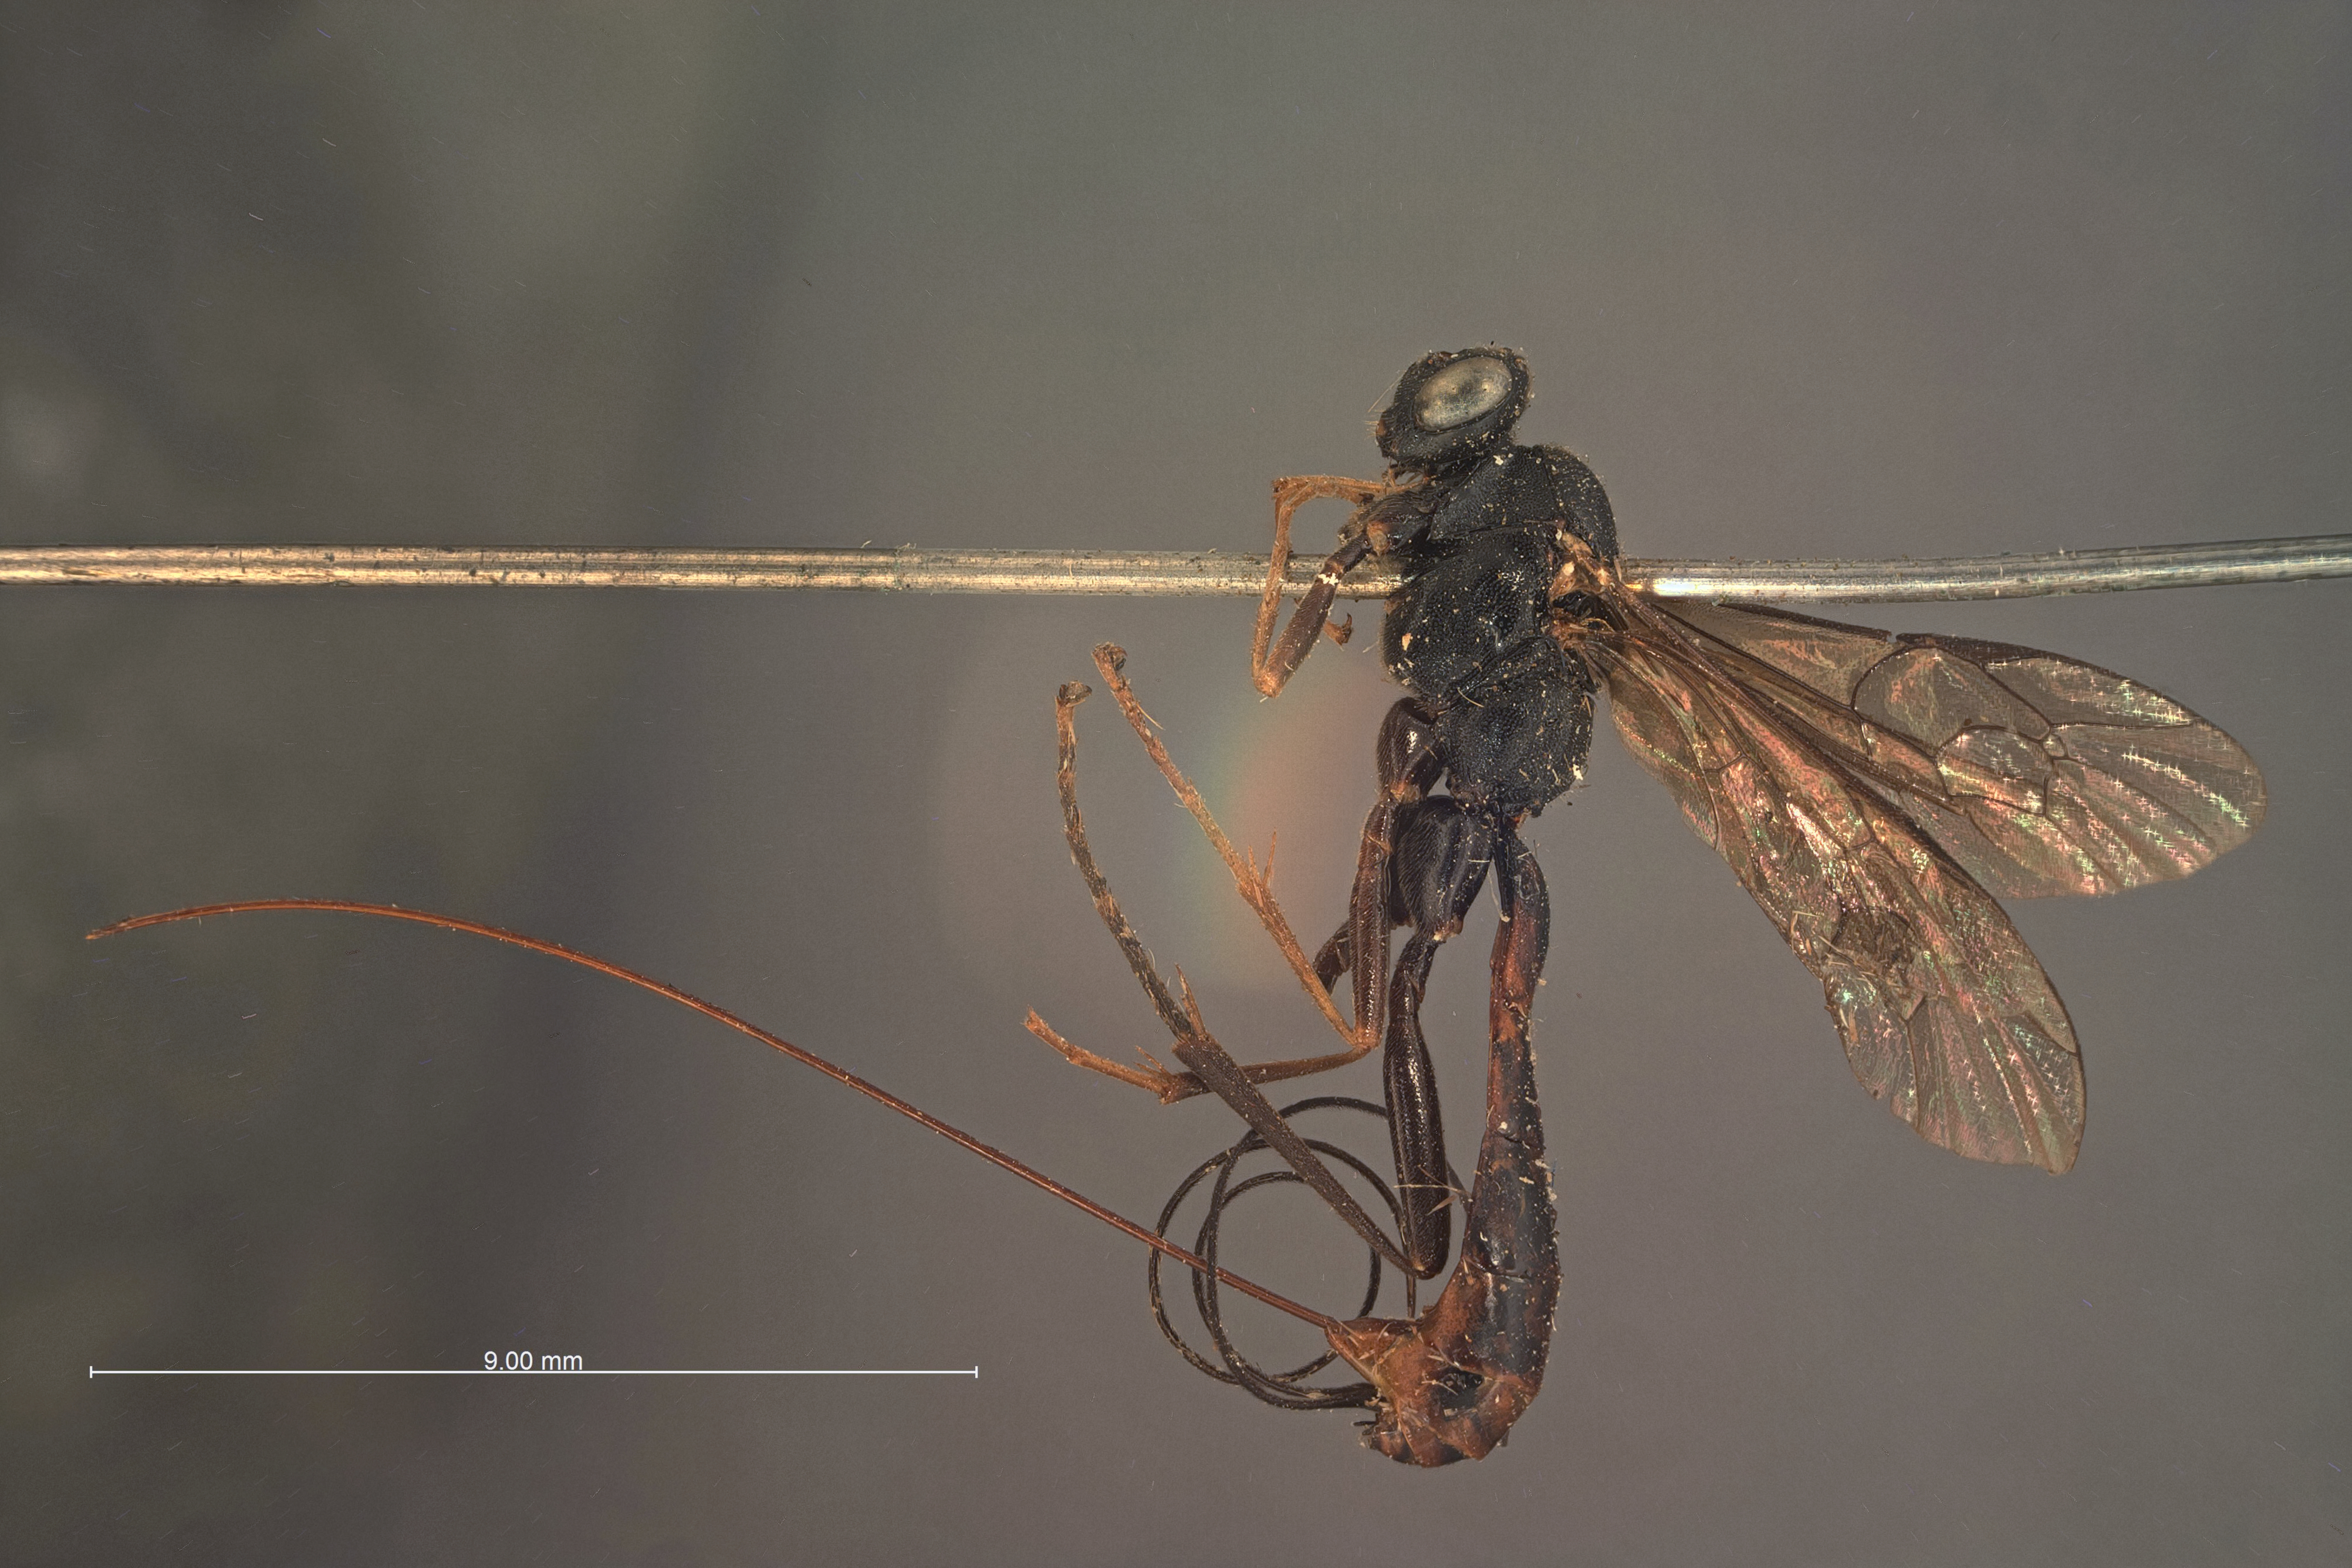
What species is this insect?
Lampronota puritana
